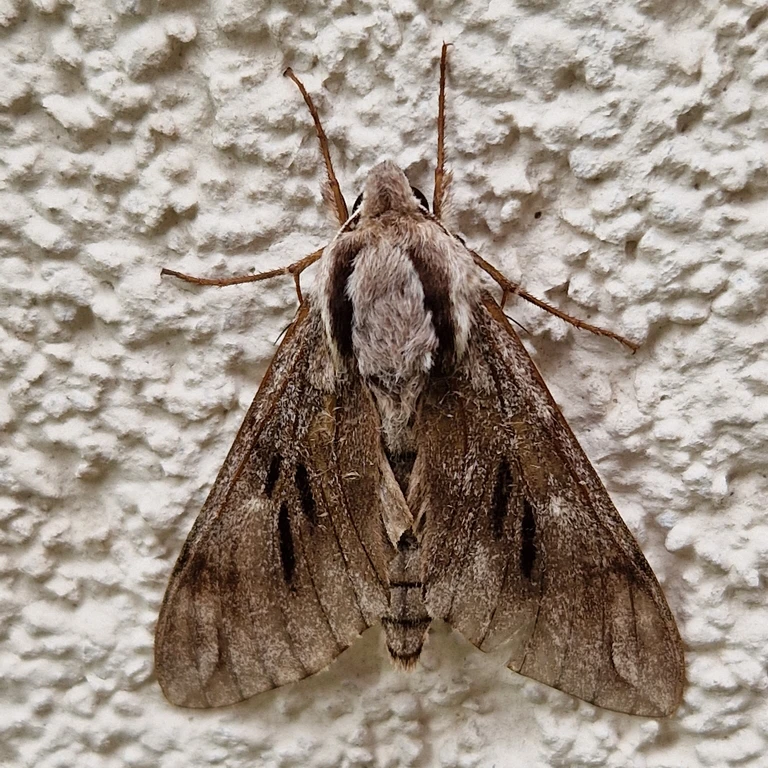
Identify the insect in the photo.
Sphinx pinastri
